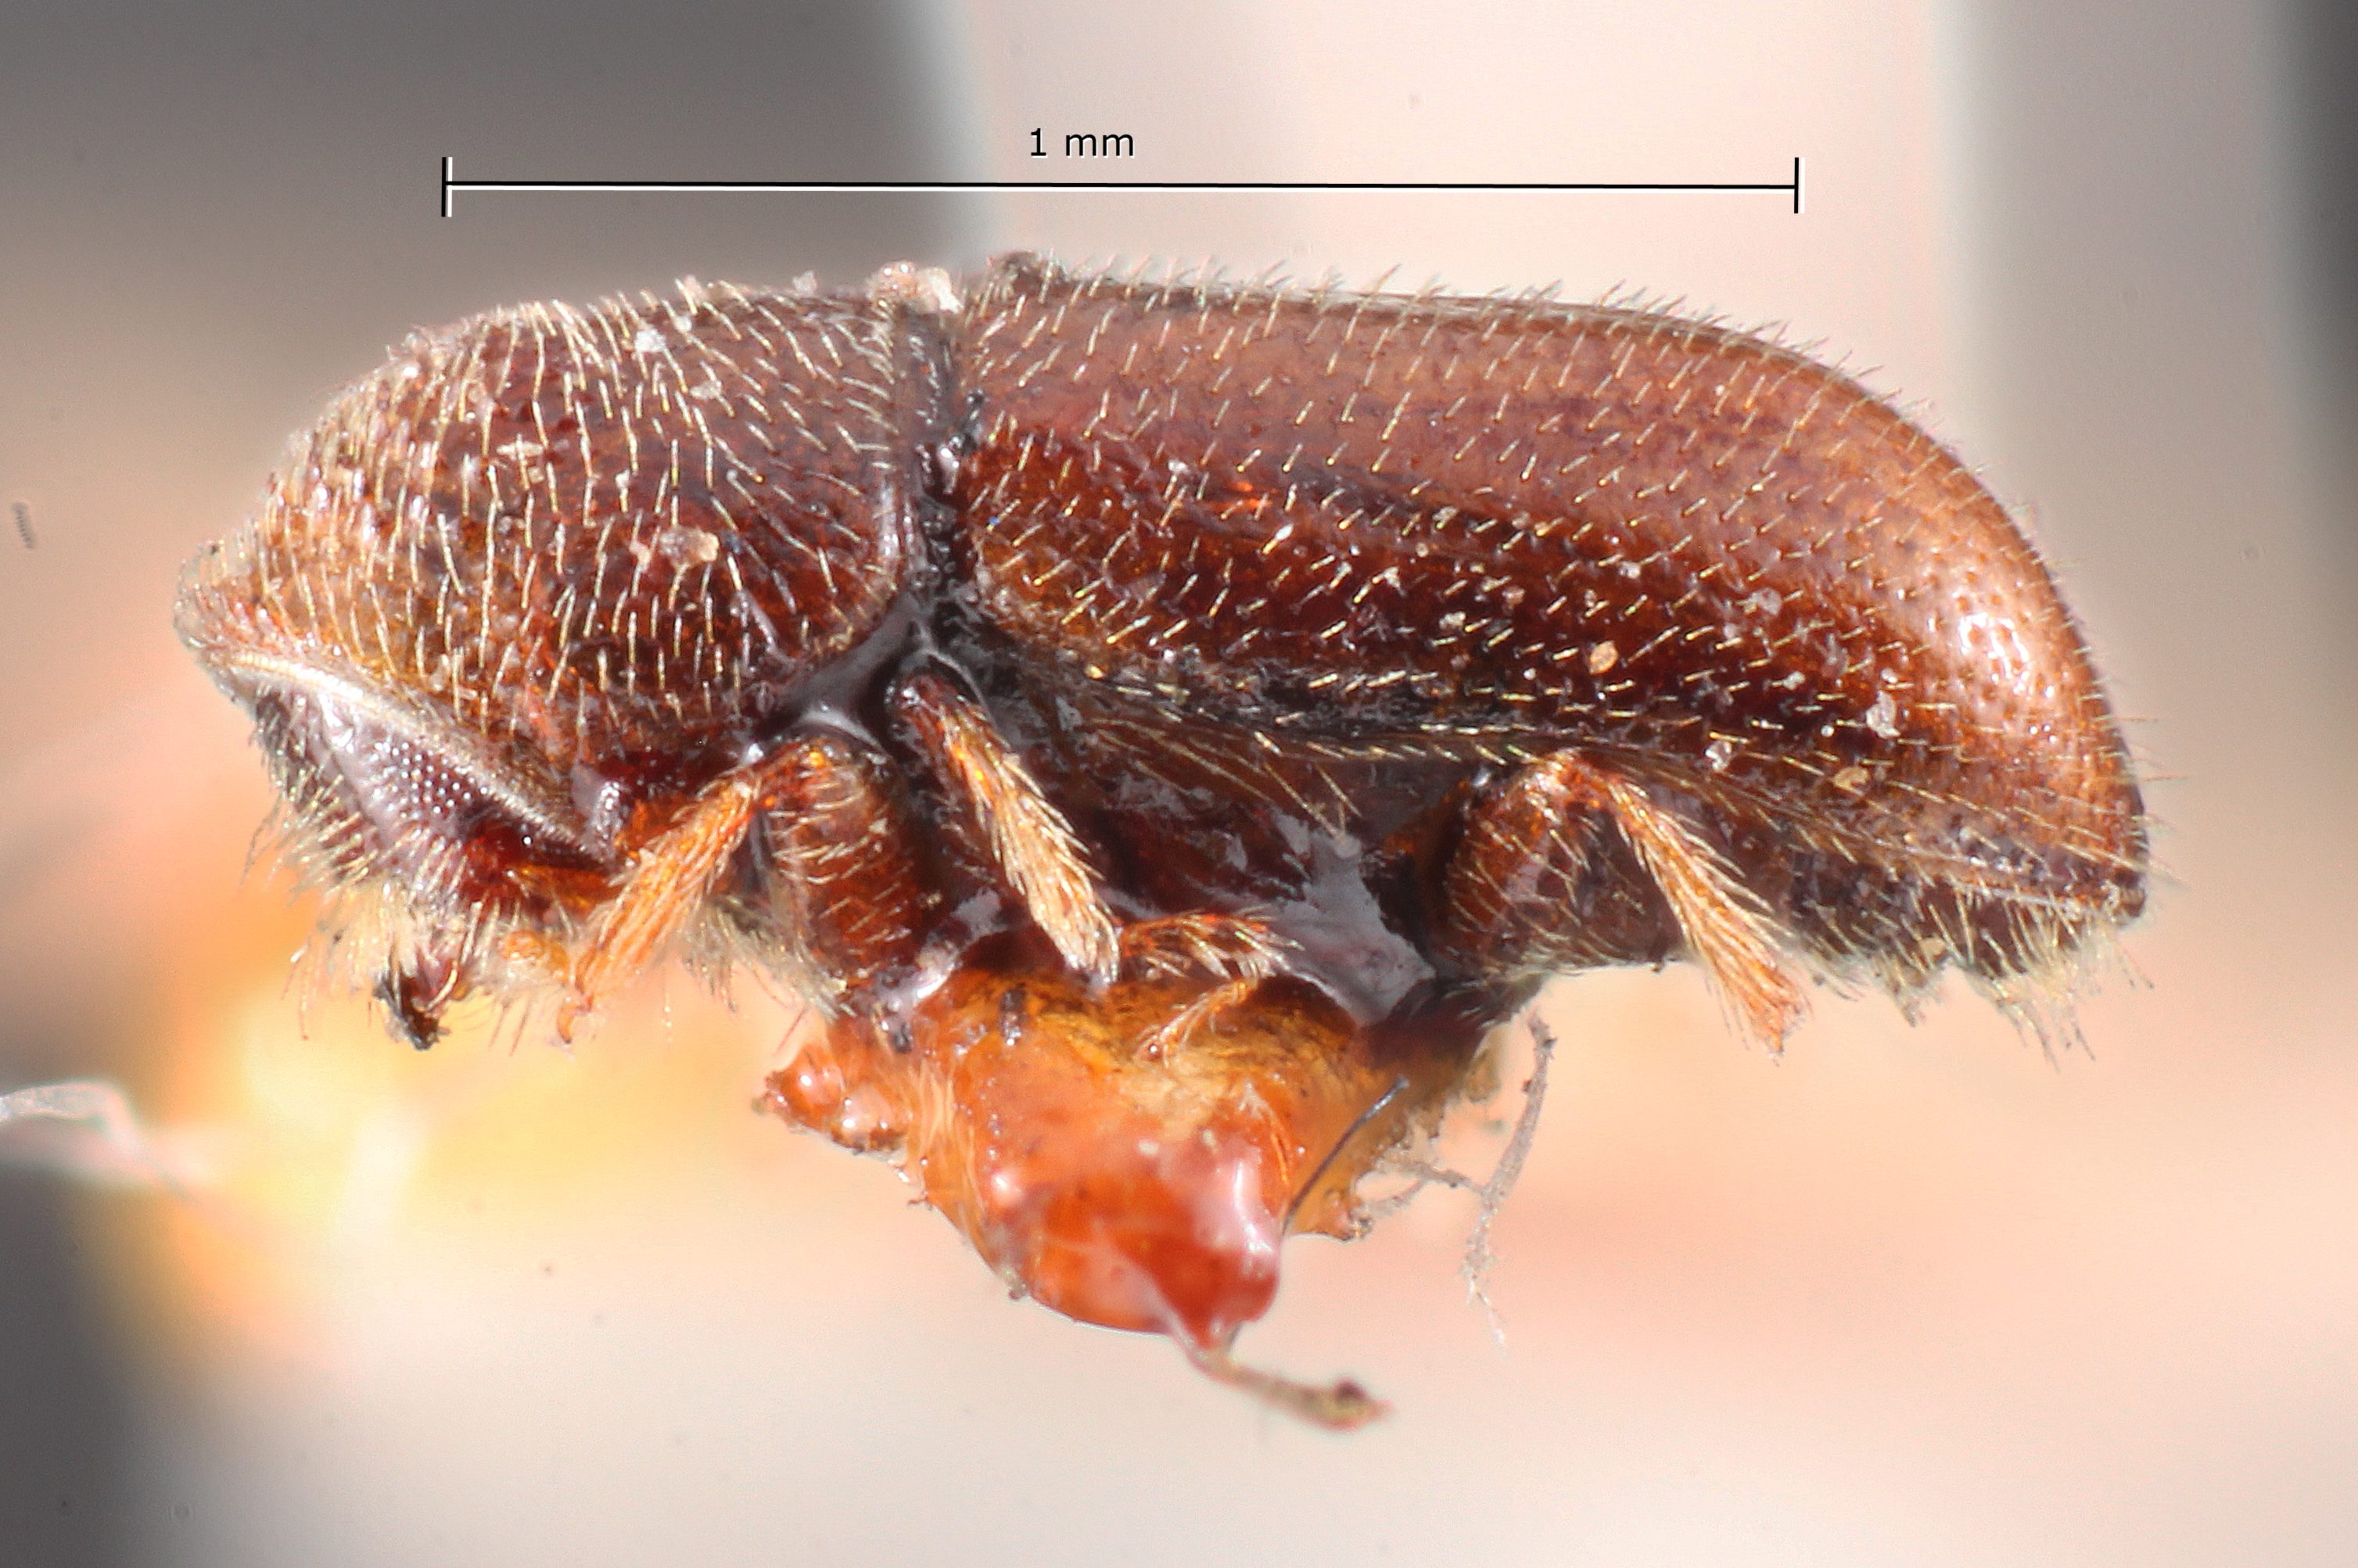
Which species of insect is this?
Pityophthorus abietis
